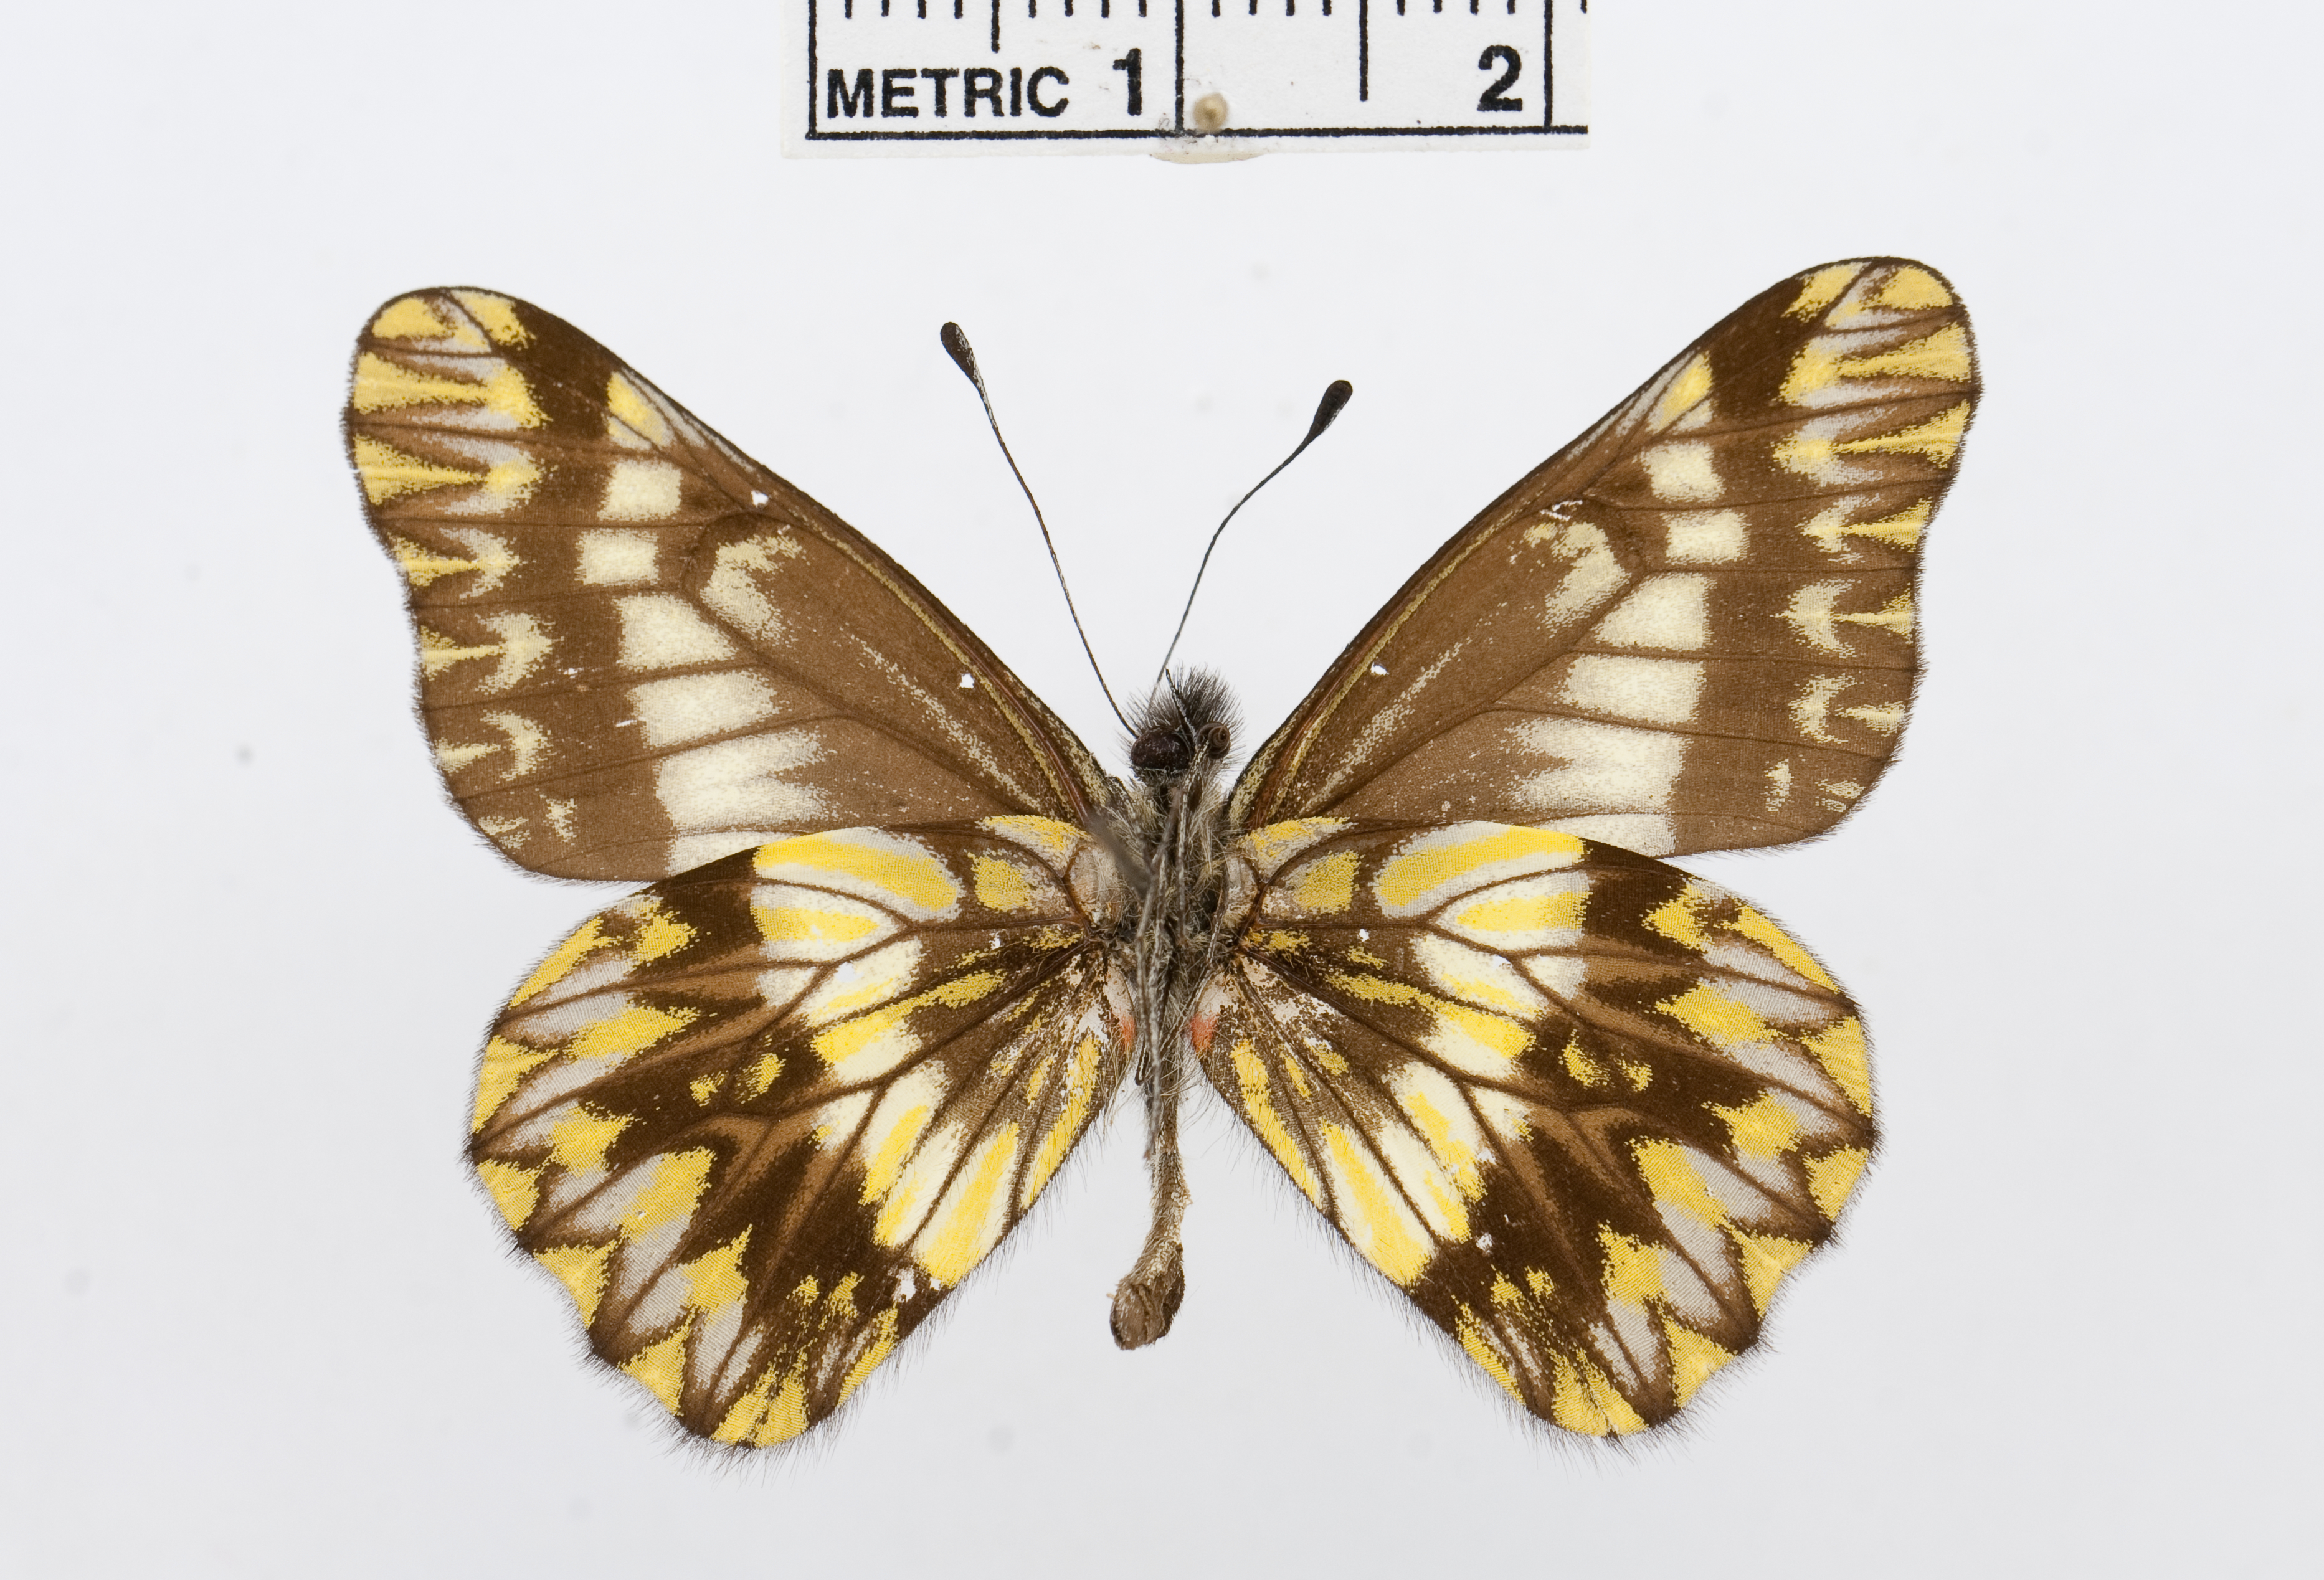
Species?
Catasticta sinapina
